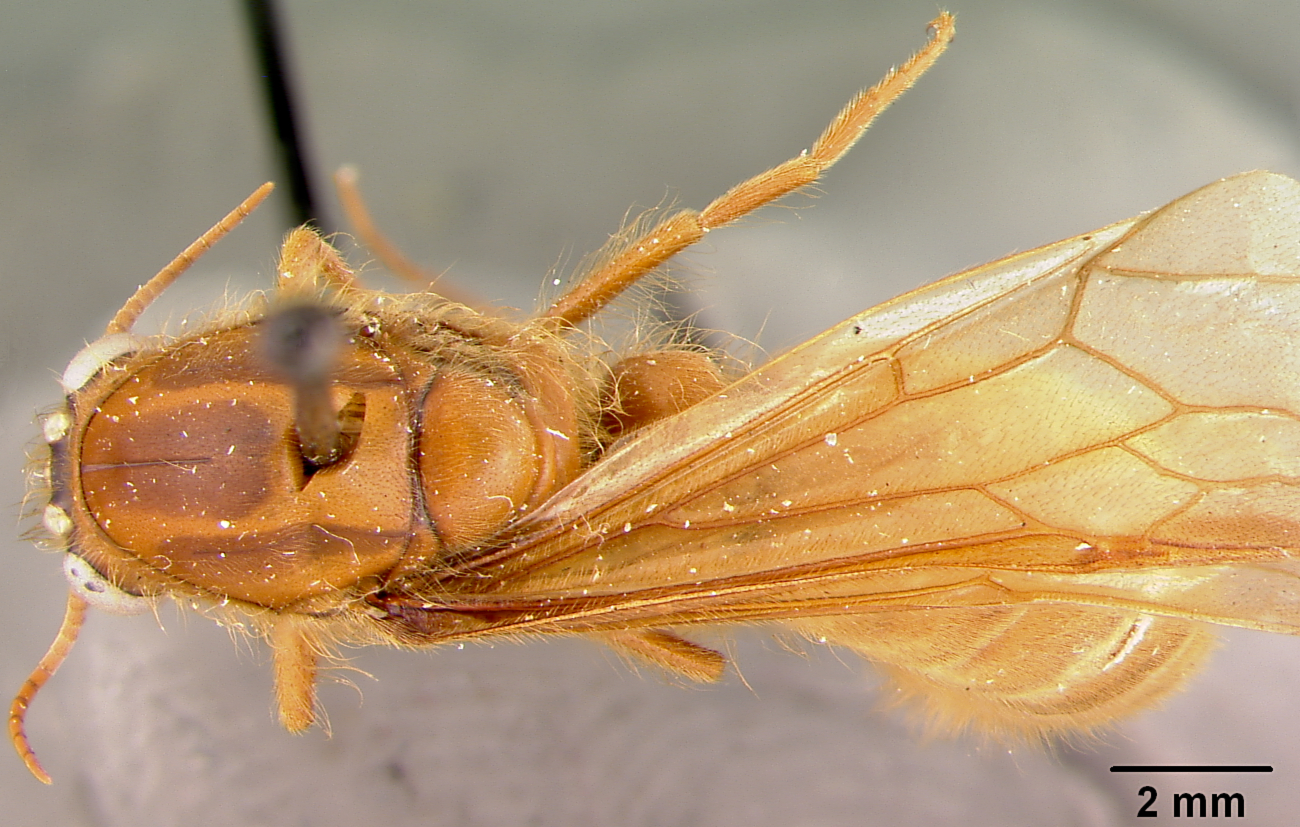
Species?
Cheliomyrmex megalonyx
